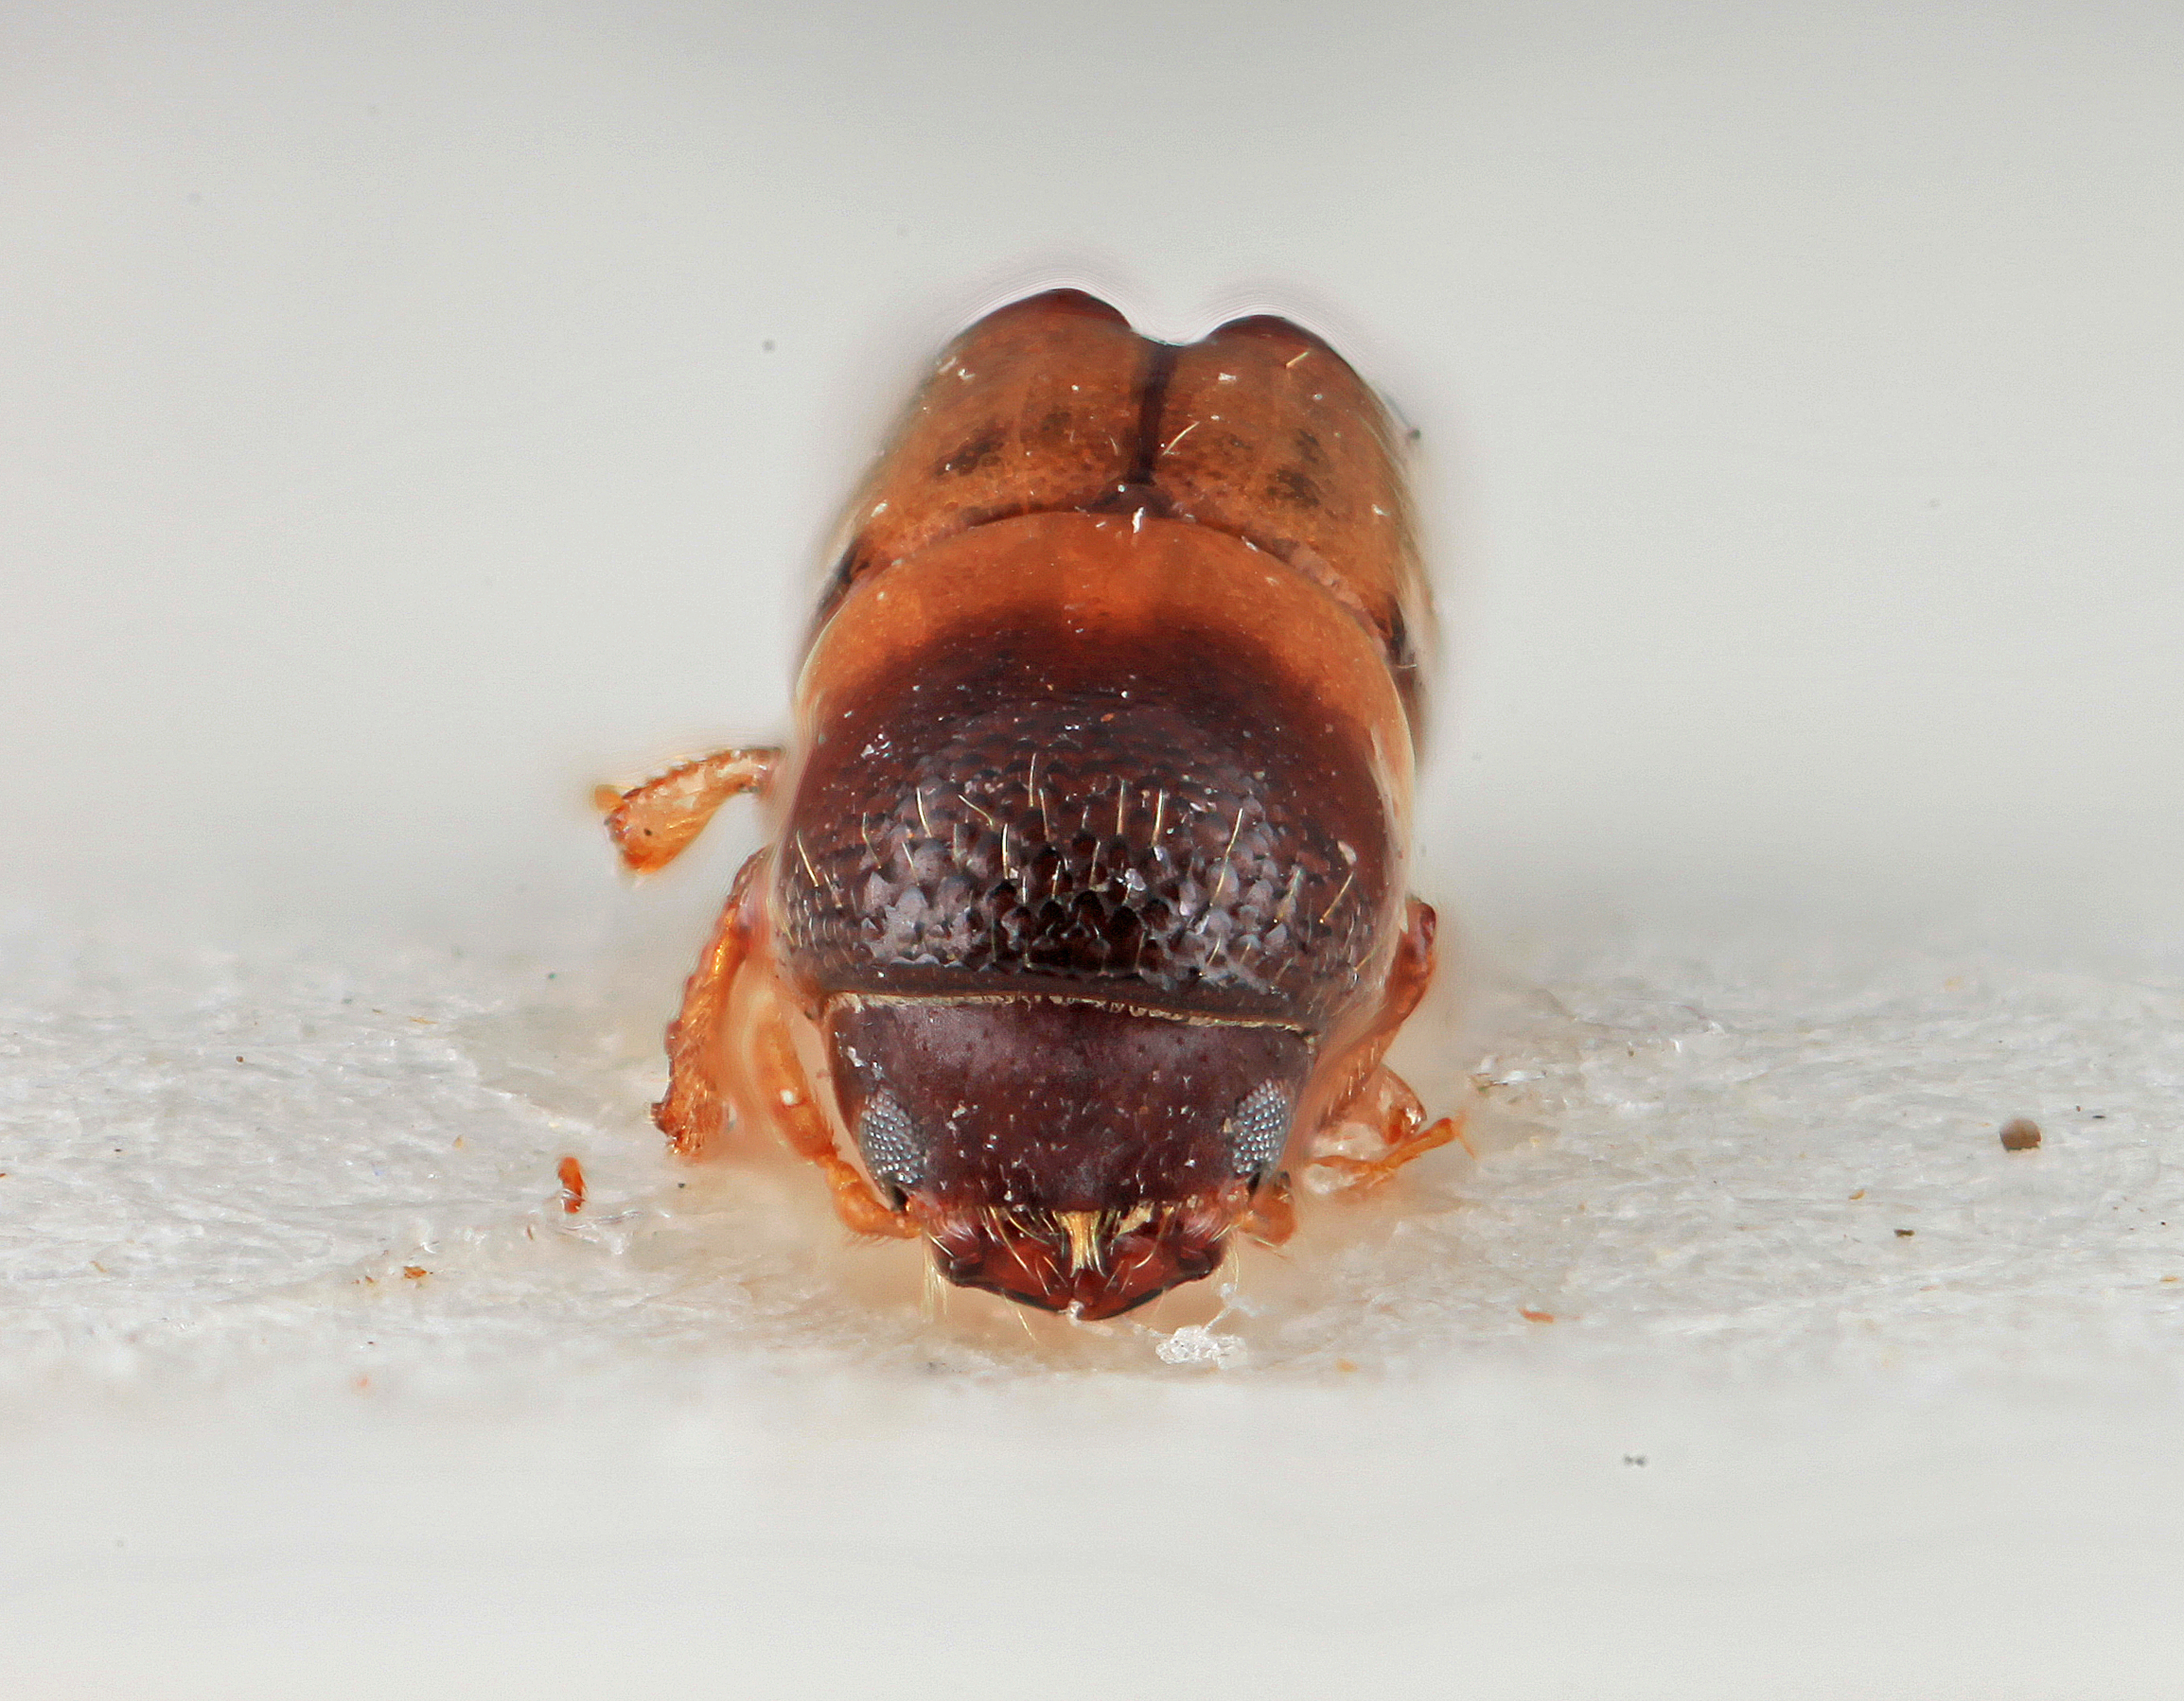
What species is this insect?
Monarthrum pseudoparvum
